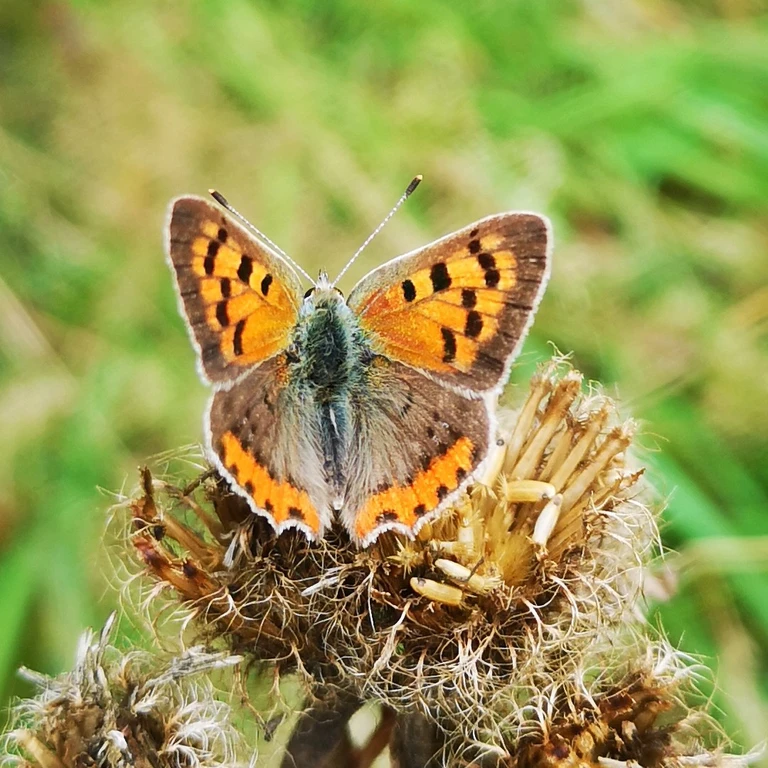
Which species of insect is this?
Lycaena phlaeas
